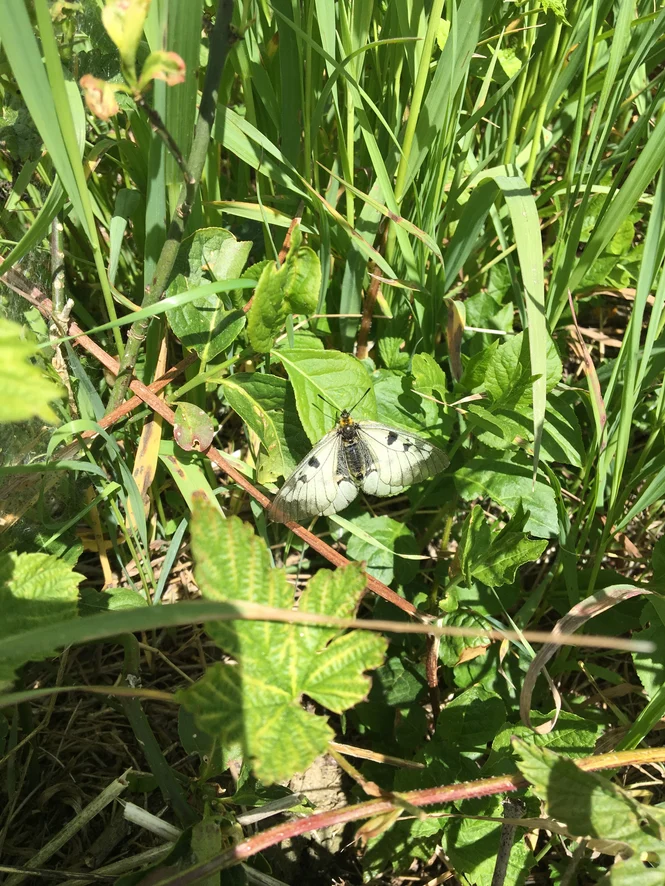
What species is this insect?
Parnassius mnemosyne
